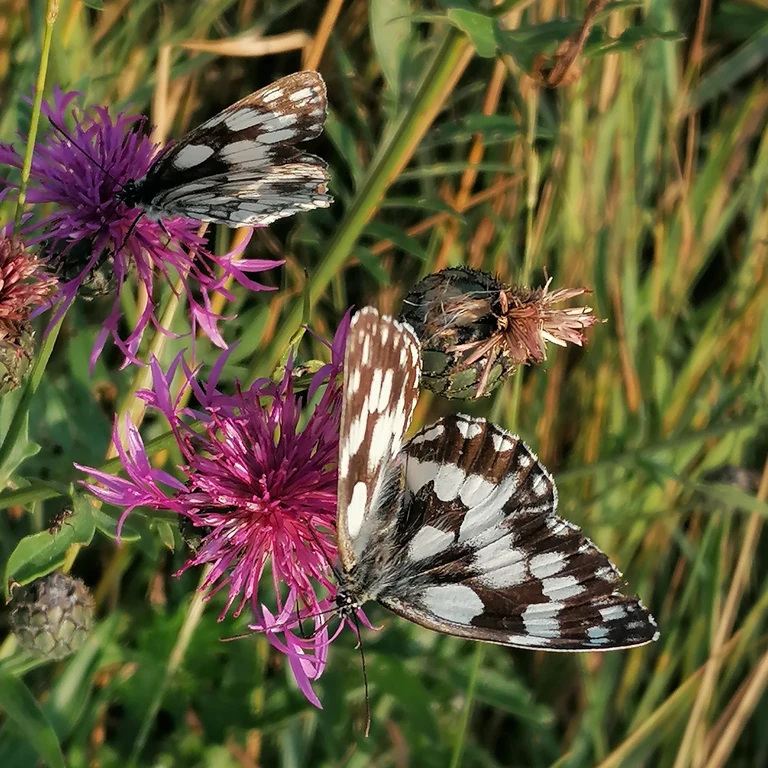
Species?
Melanargia galathea
